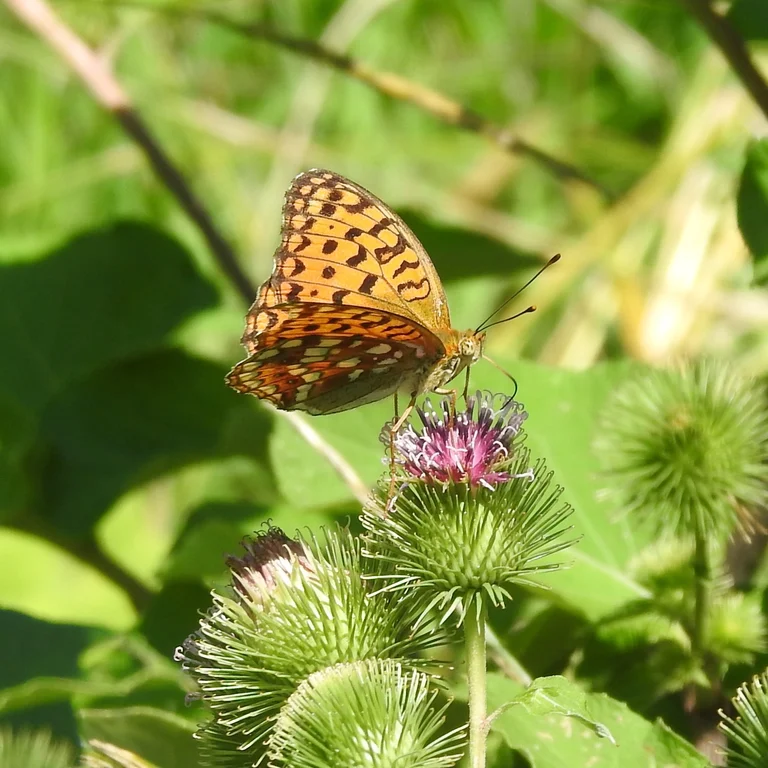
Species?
Fabriciana adippe
